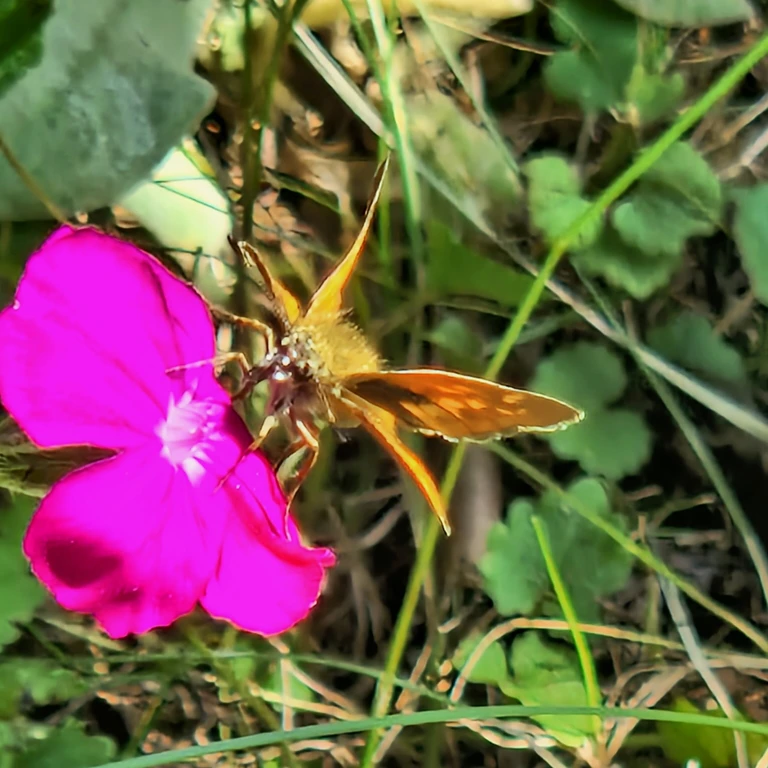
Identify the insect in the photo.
Ochlodes sylvanus (also Ochlodes venata)
